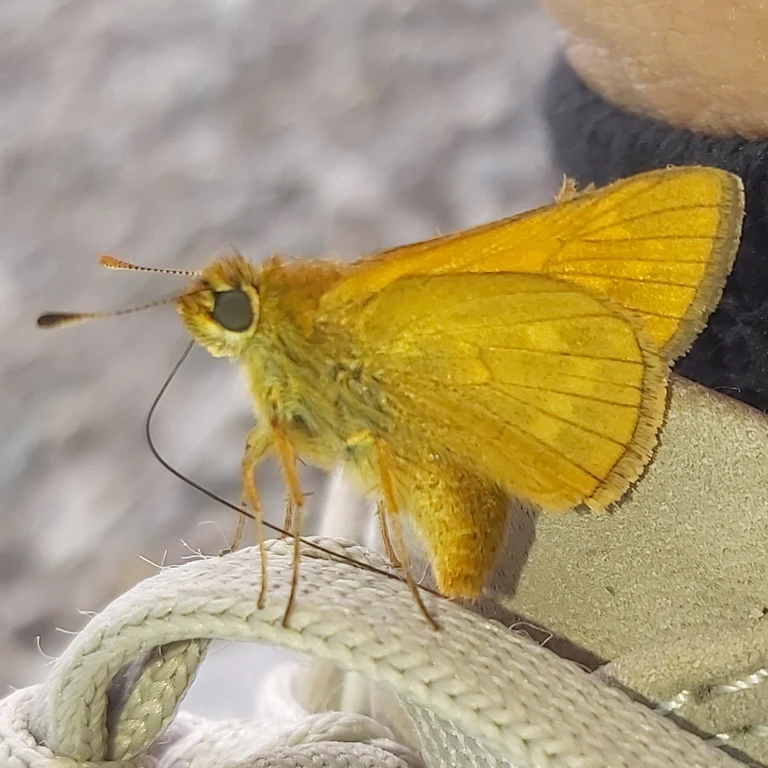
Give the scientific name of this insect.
Ochlodes sylvanus (also Ochlodes venata)
